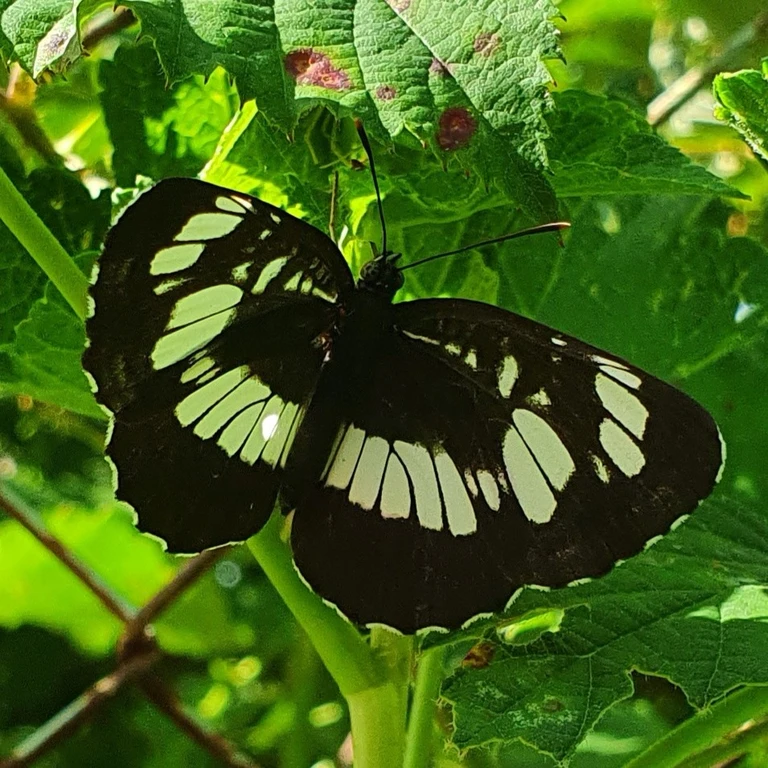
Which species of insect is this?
Neptis rivularis
